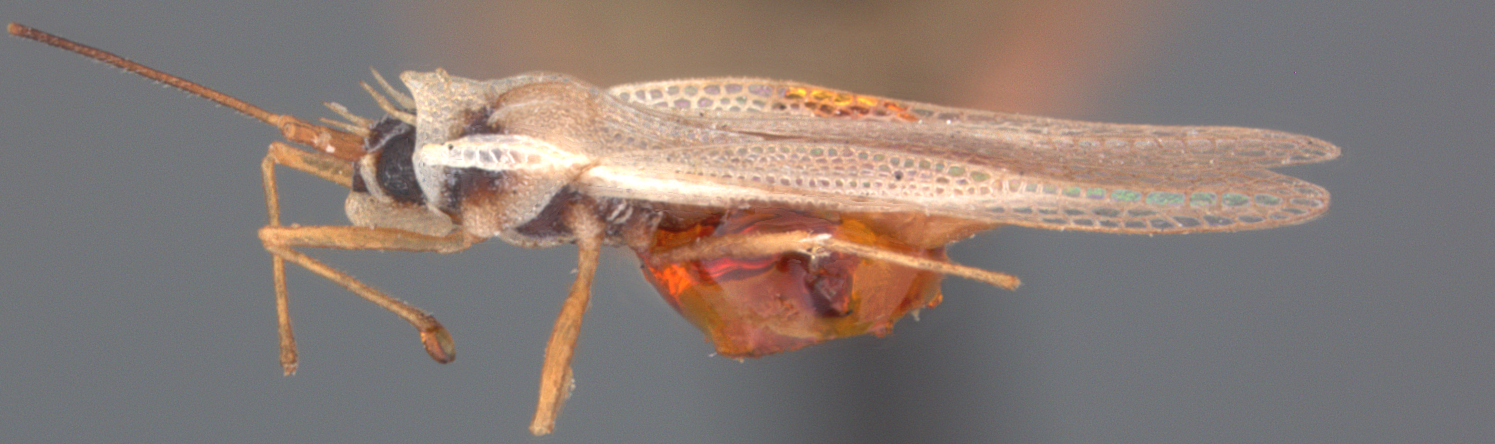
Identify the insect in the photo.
Leptodictya bambusae
